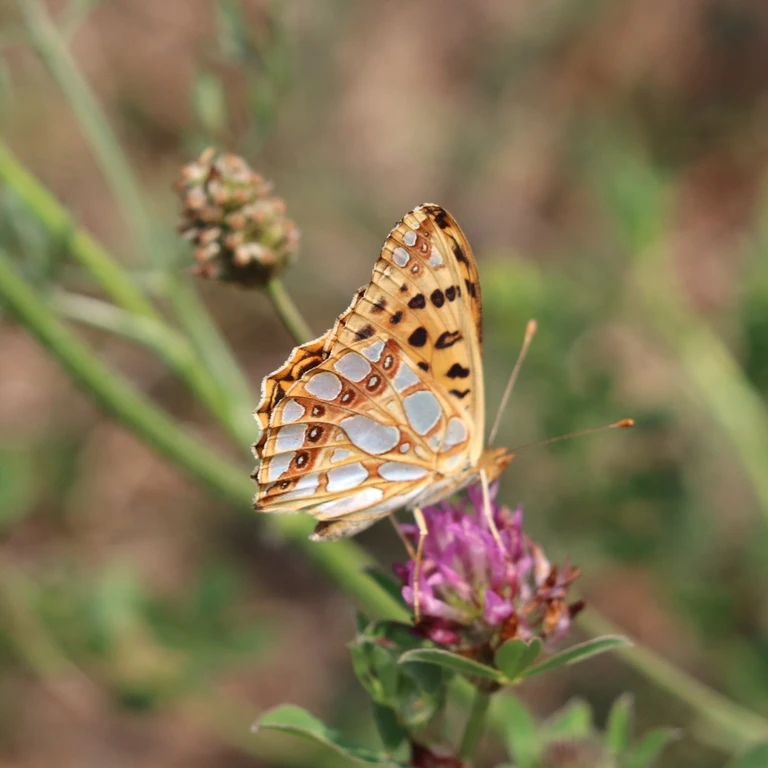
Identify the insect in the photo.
Issoria lathonia
